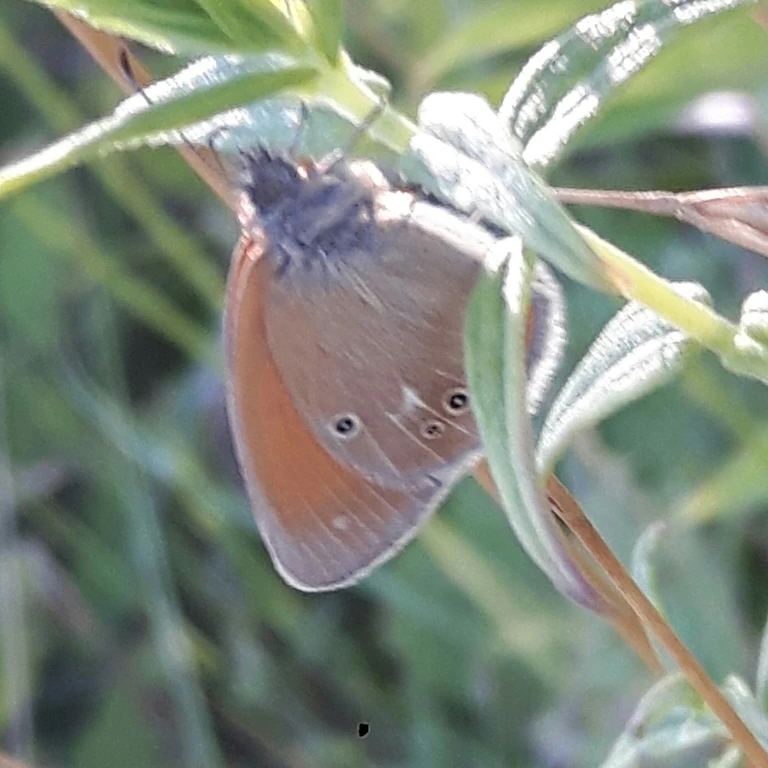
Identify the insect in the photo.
Coenonympha glycerion (also Coenonympha iphis)
